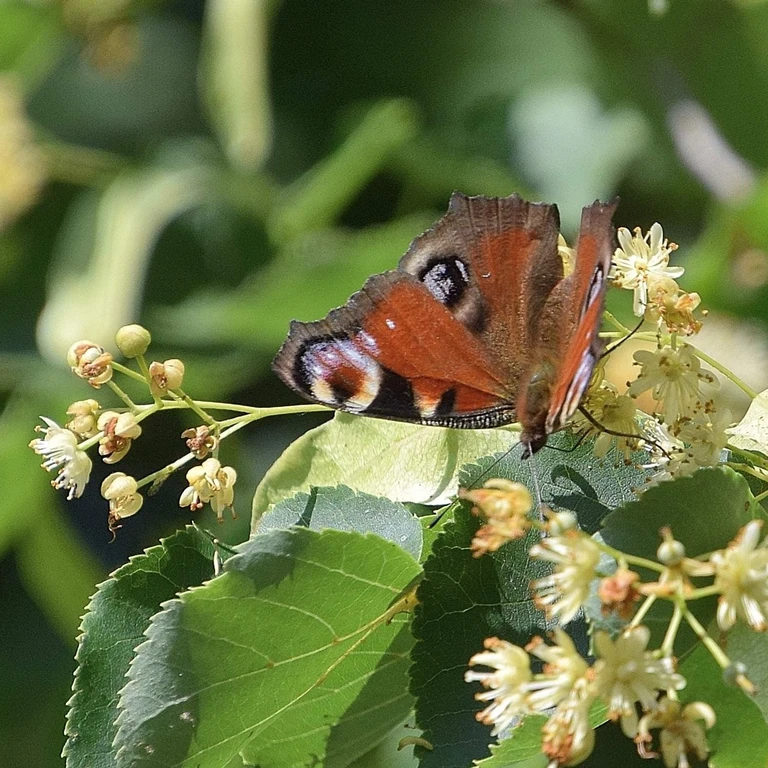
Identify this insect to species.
Aglais io
